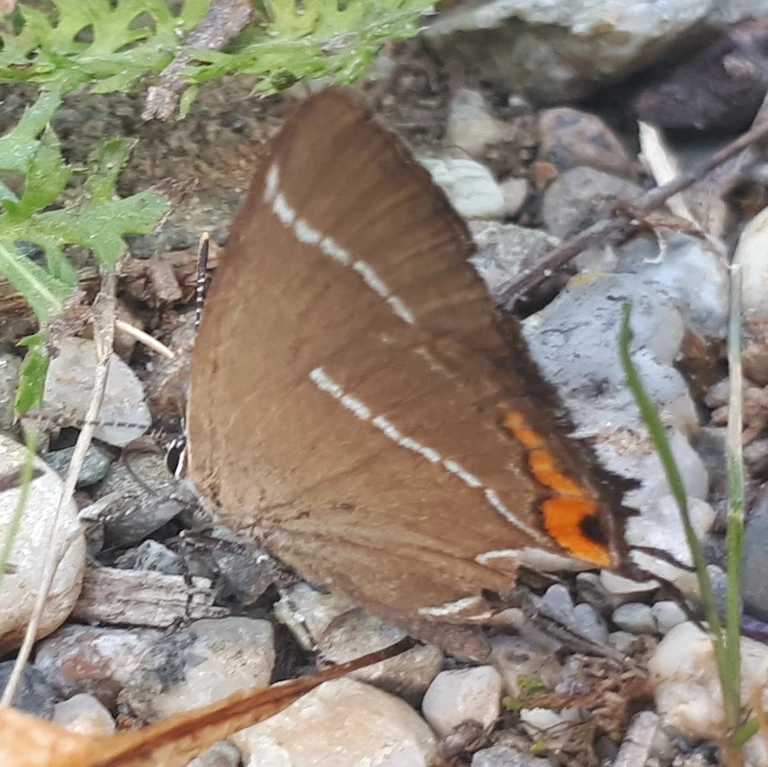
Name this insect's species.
Satyrium w-album
